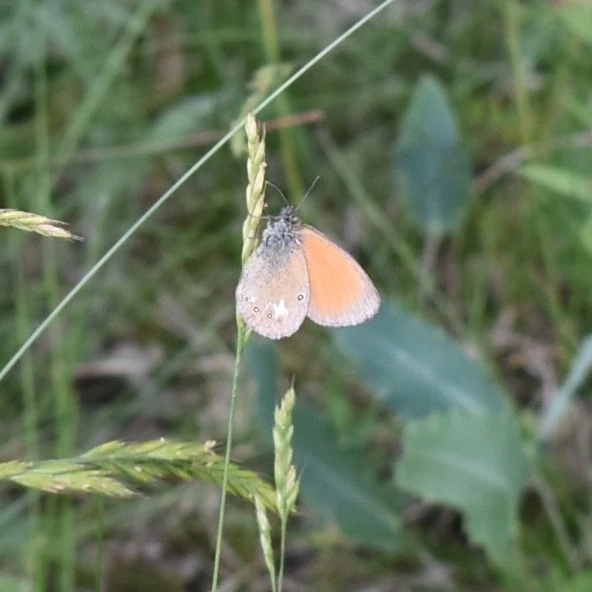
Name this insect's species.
Coenonympha glycerion (also Coenonympha iphis)
